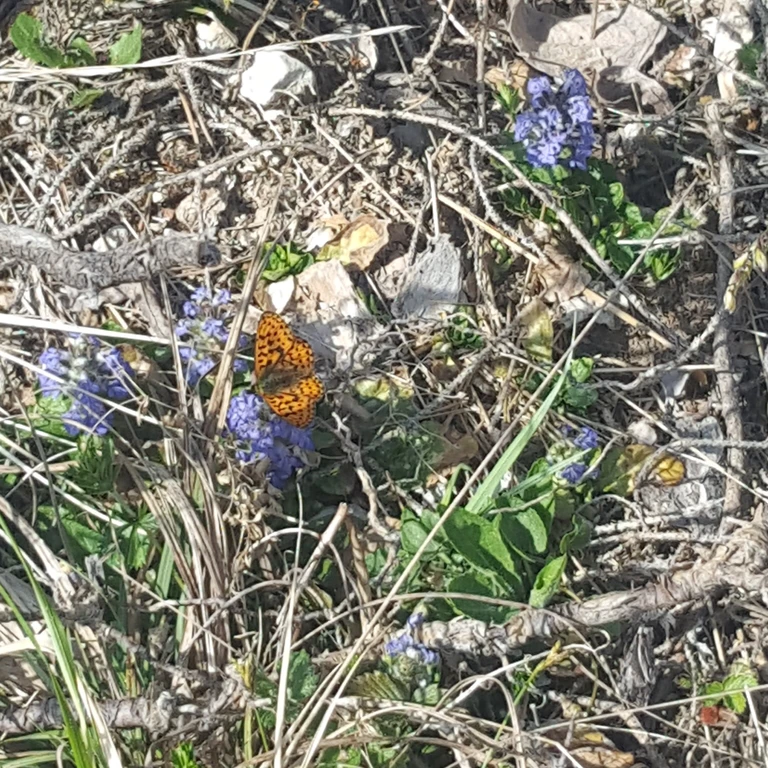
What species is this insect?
Boloria euphrosyne (also Clossiana euphrosyne)
